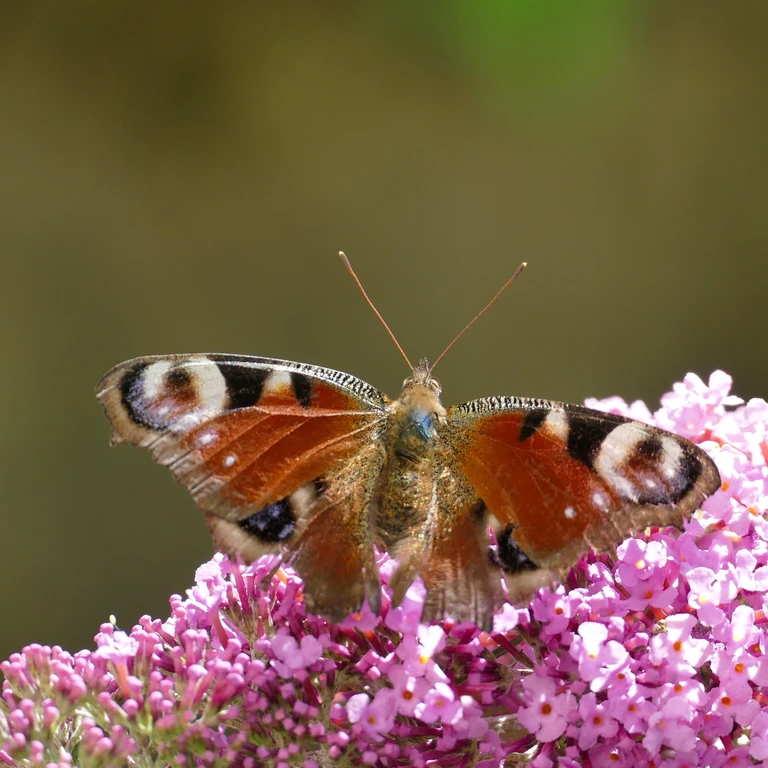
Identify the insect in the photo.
Aglais io
